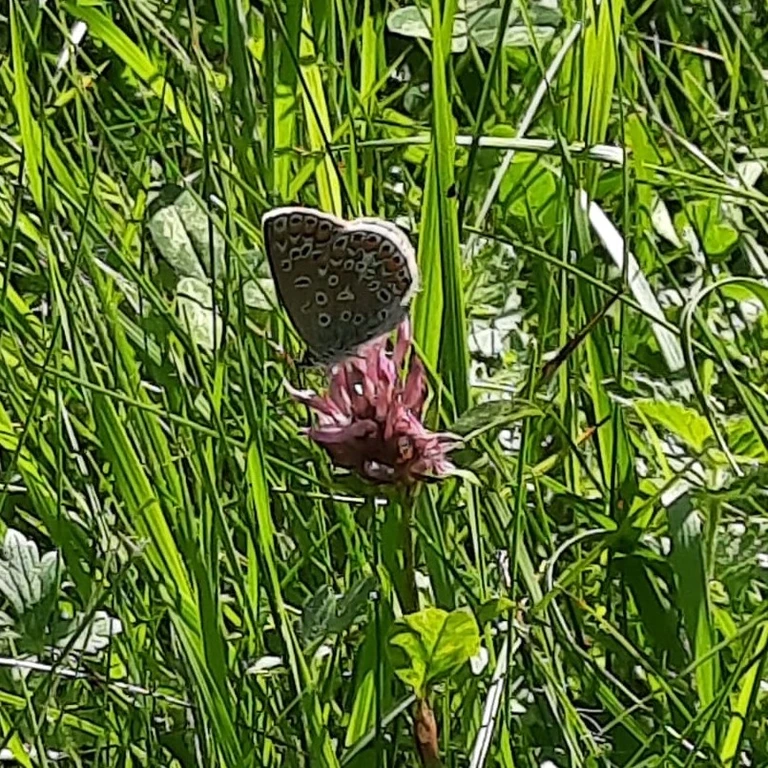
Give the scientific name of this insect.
Polyommatus icarus
